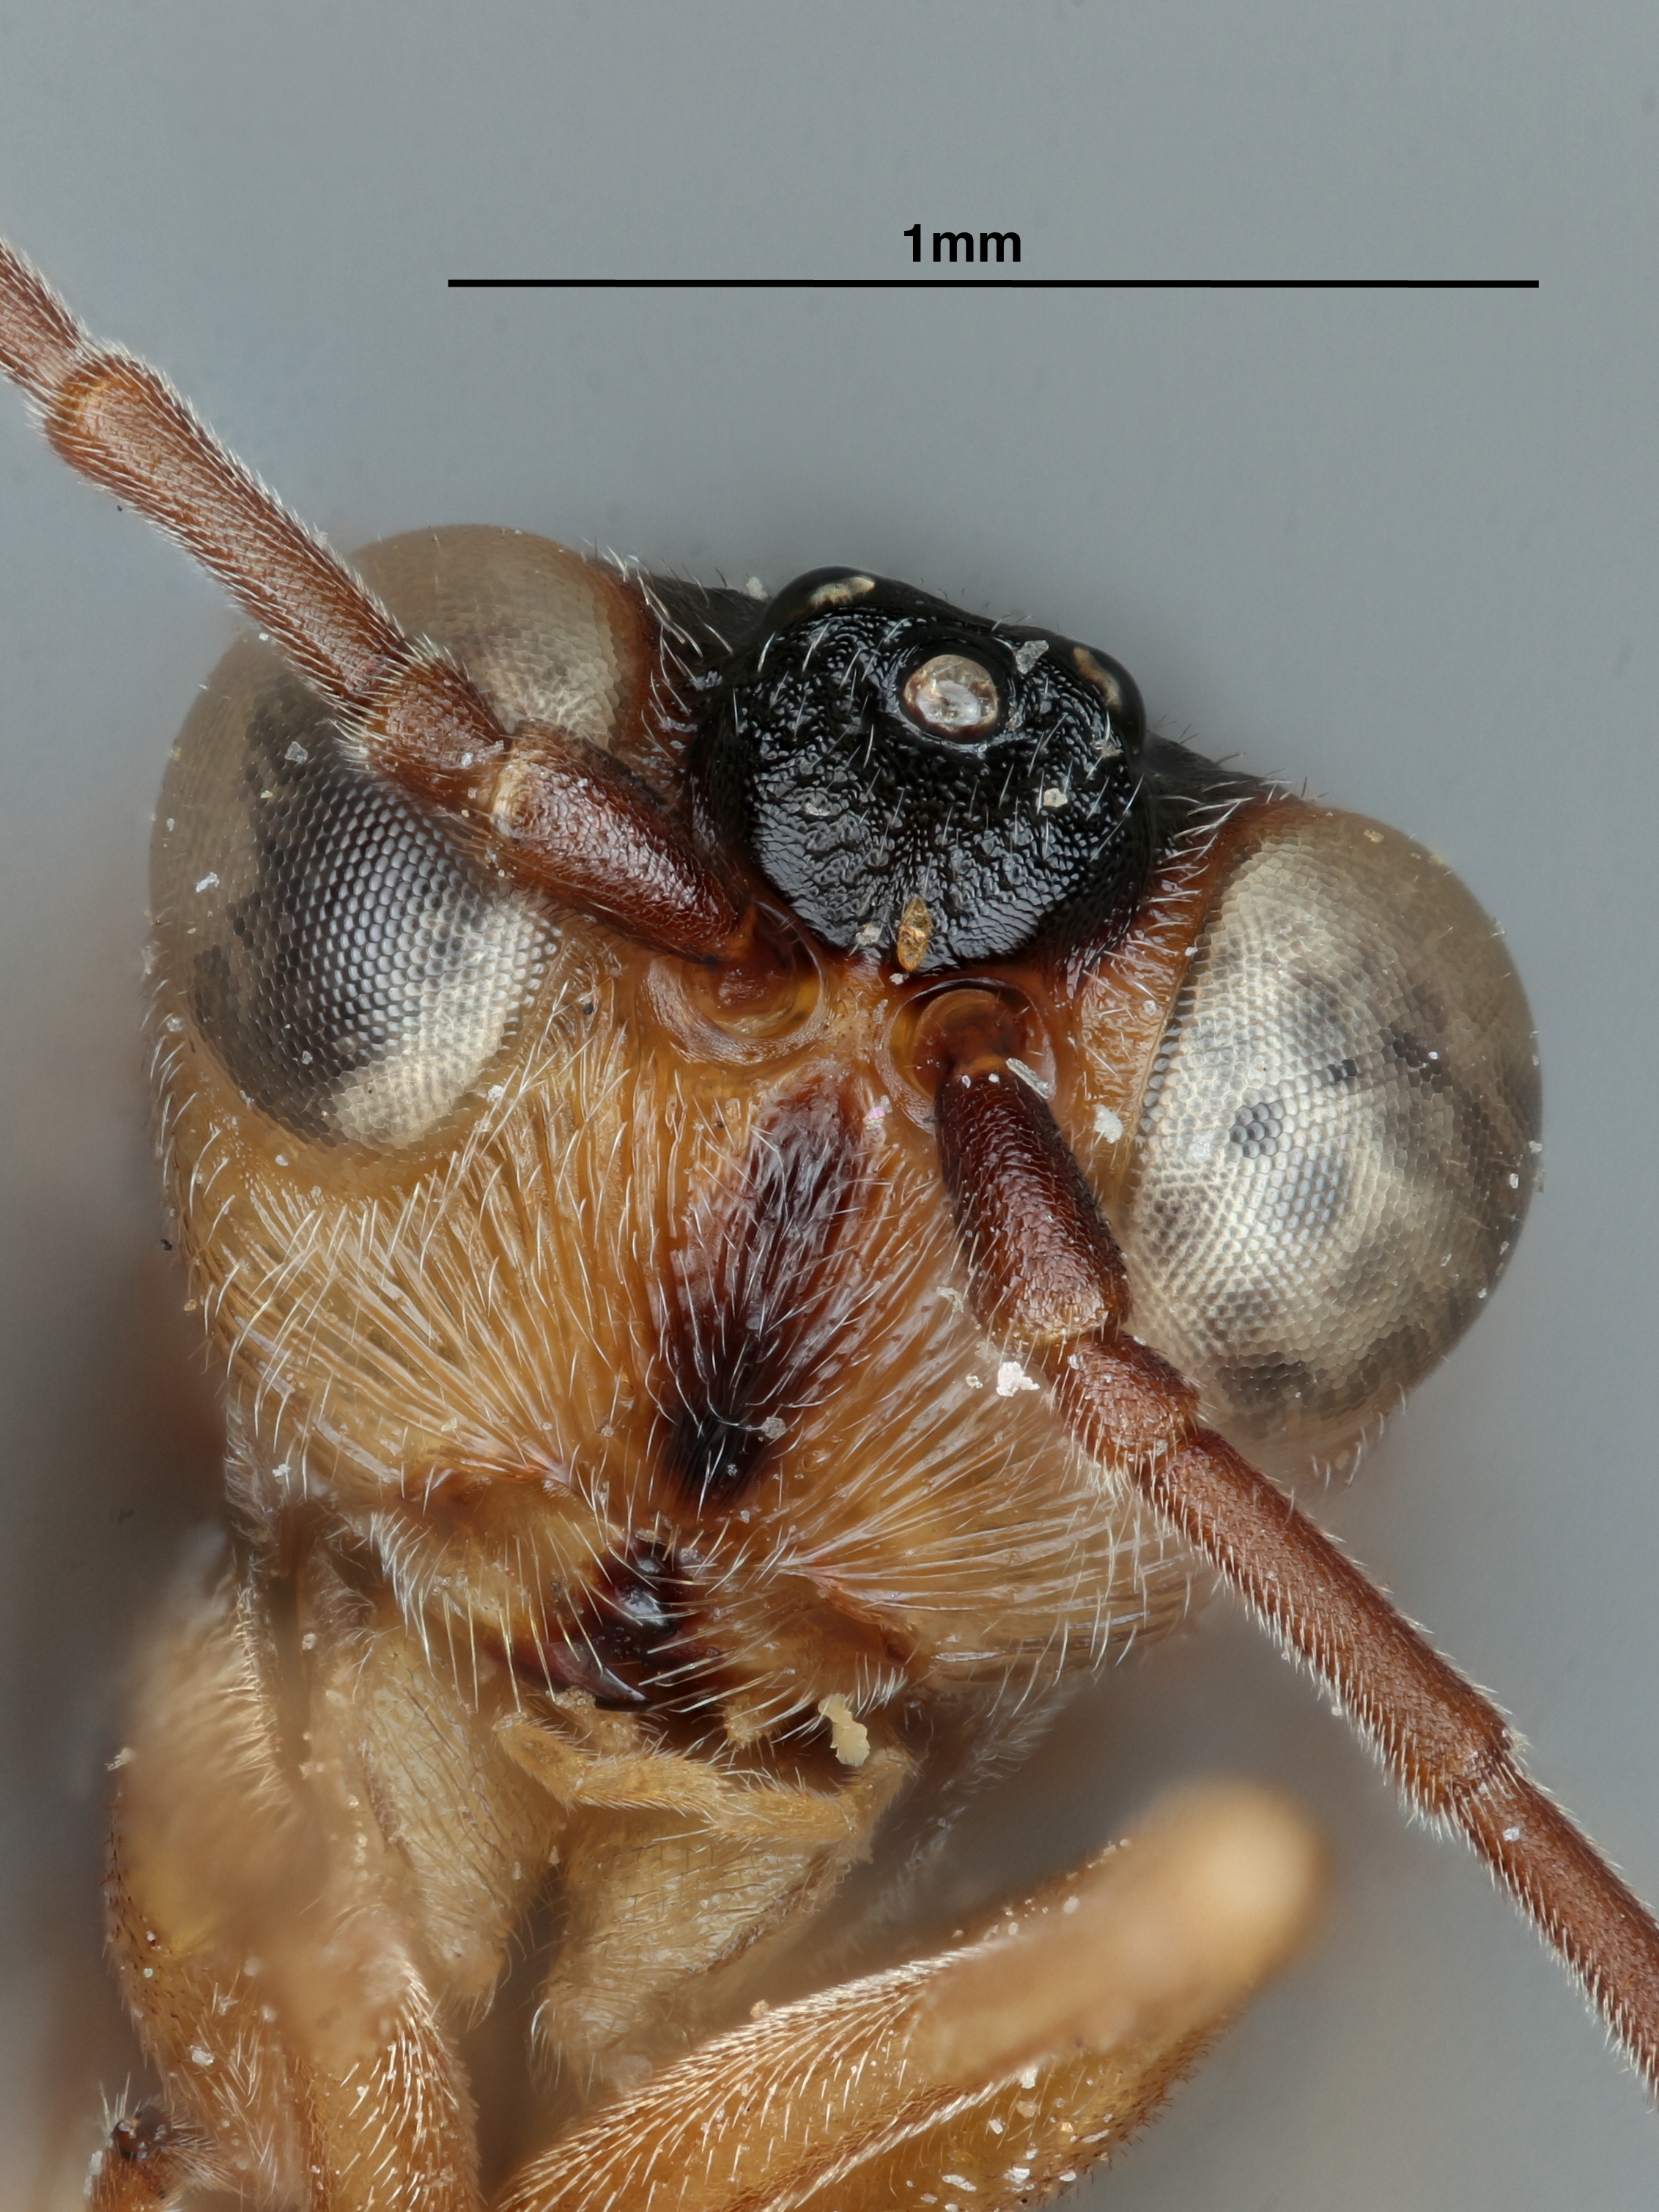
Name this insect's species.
Synergus magnificus
